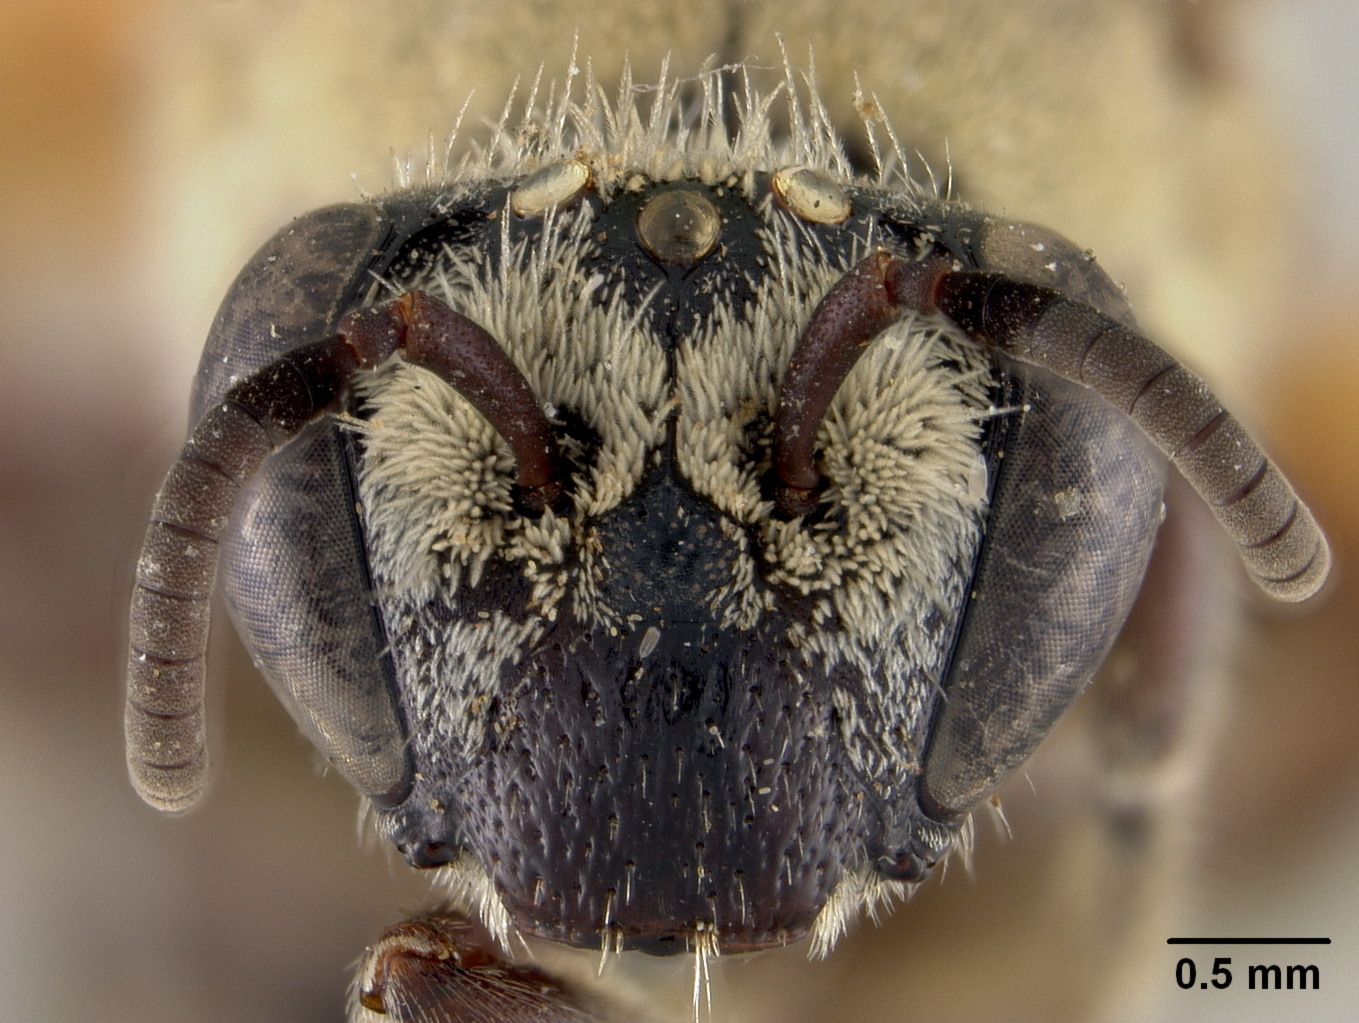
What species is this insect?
Colletes aberrans
